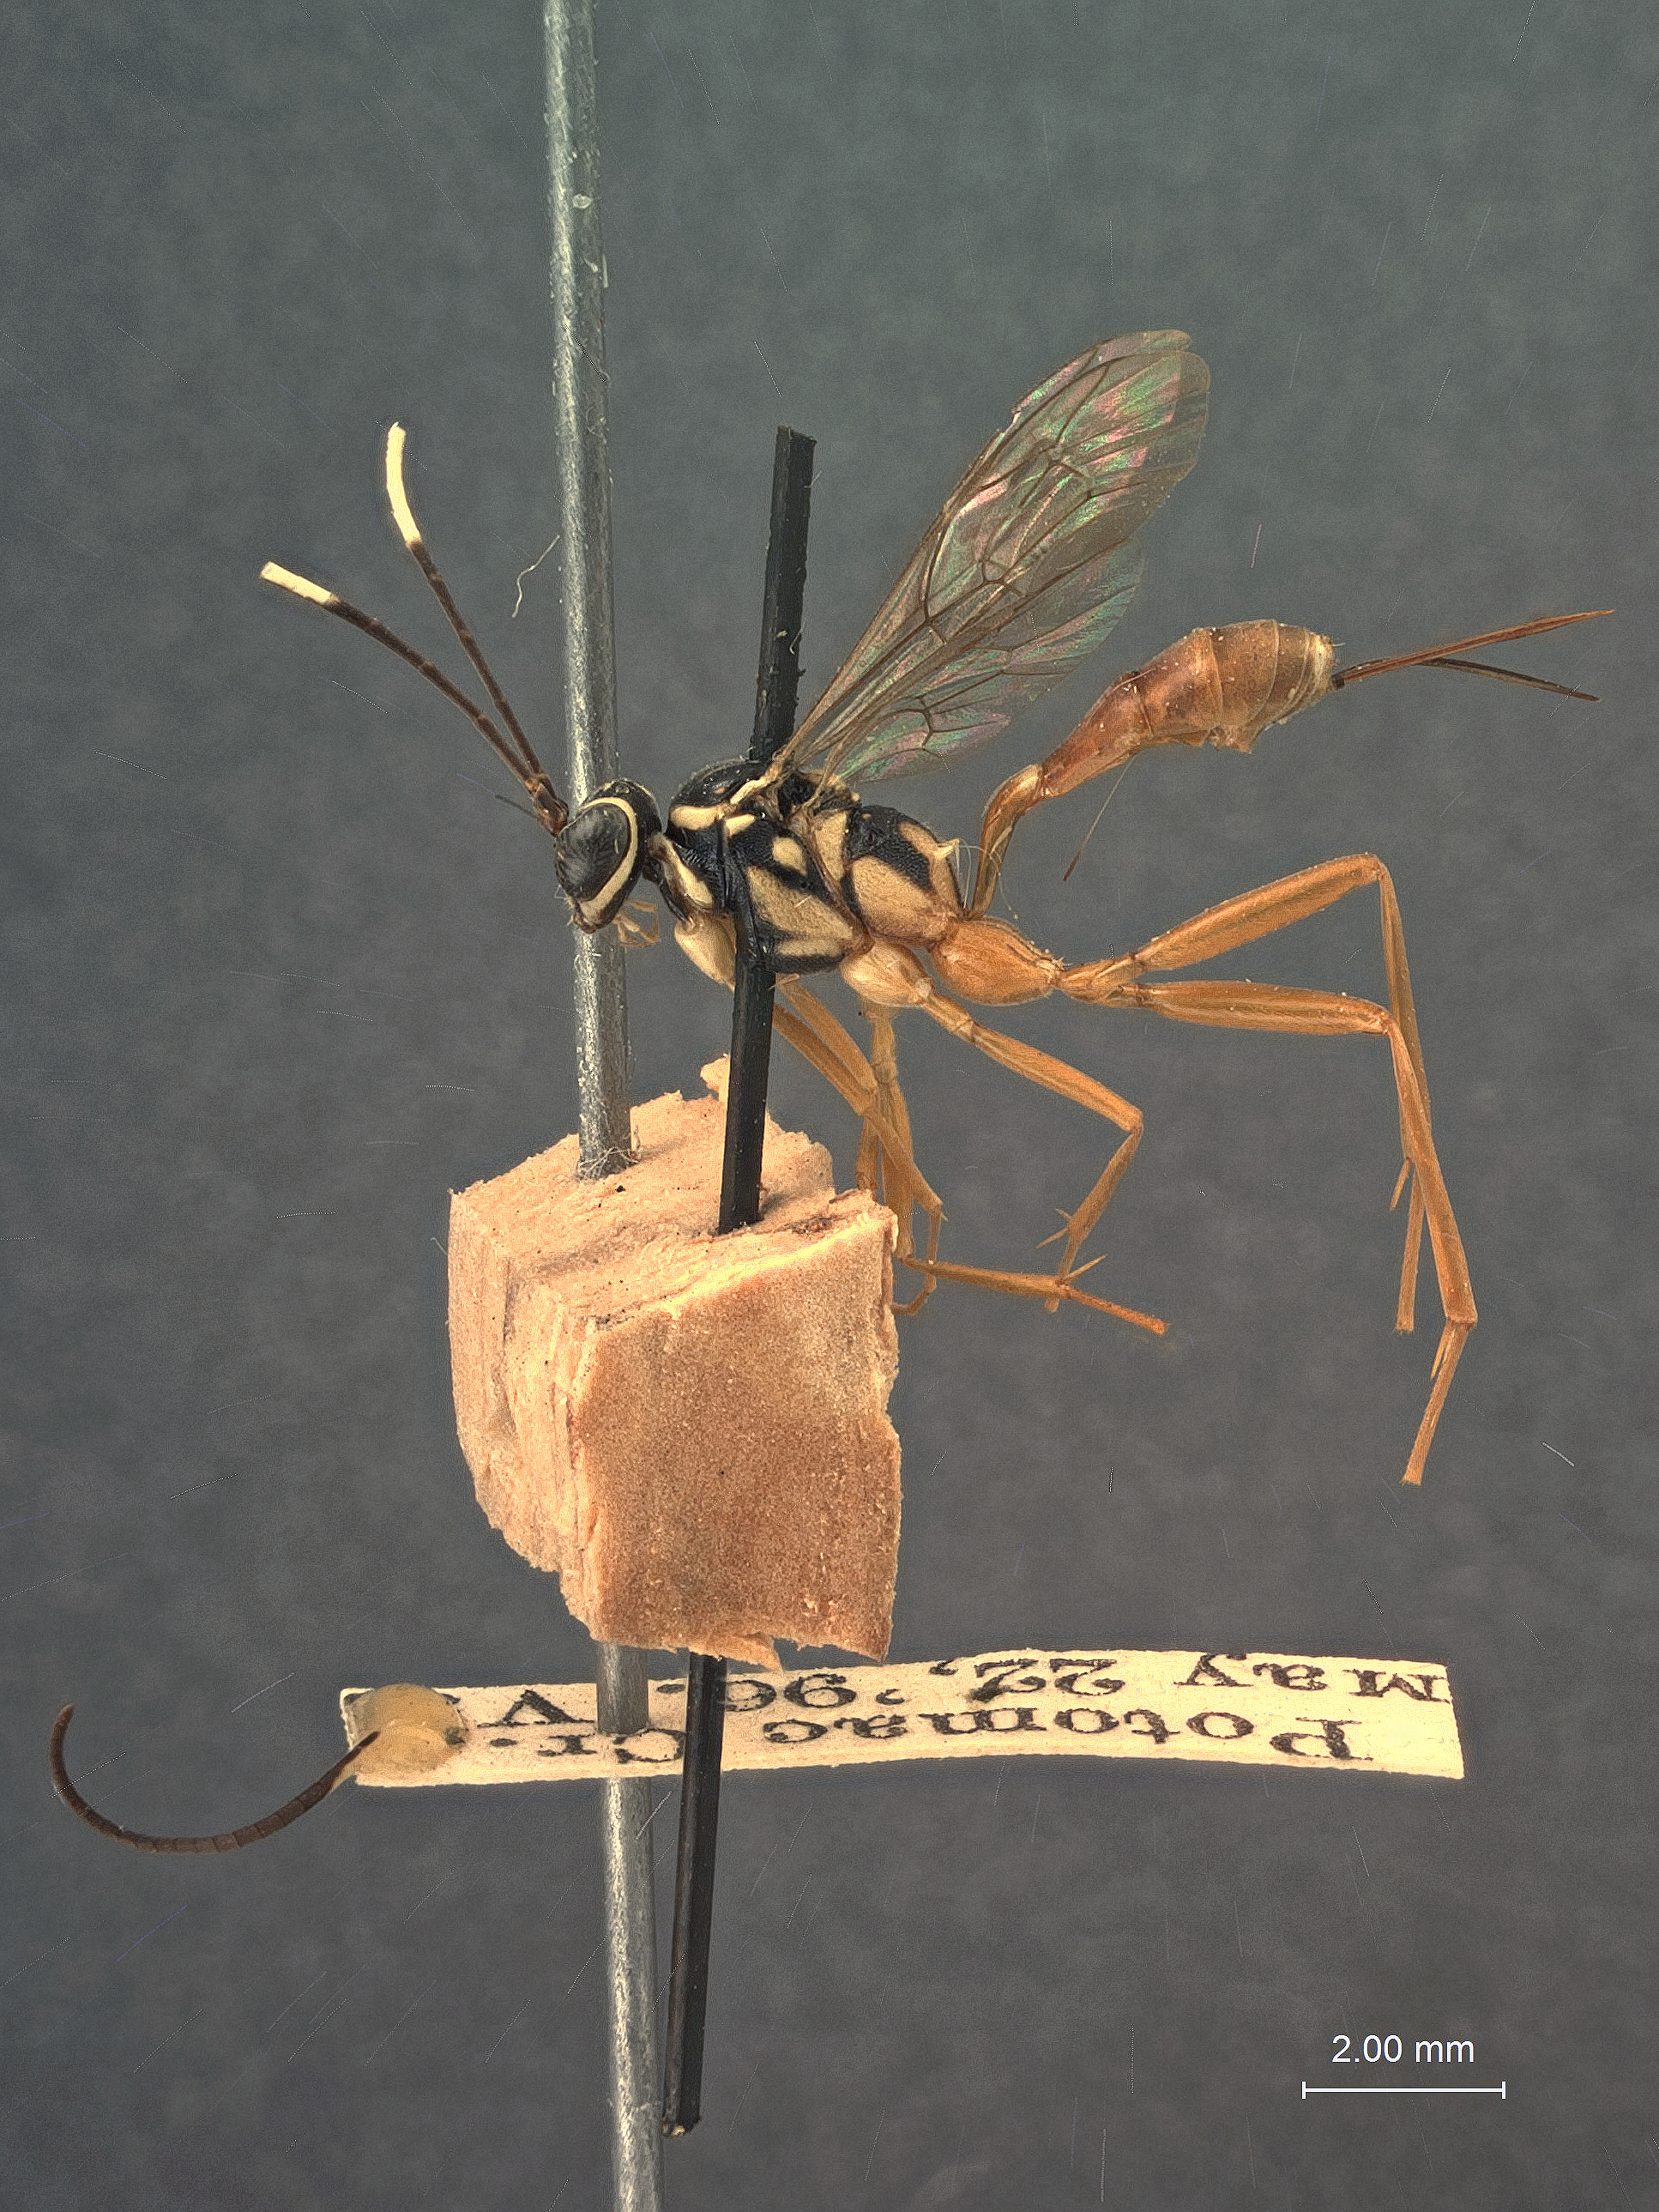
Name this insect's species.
Diapetimorpha rufigaster
